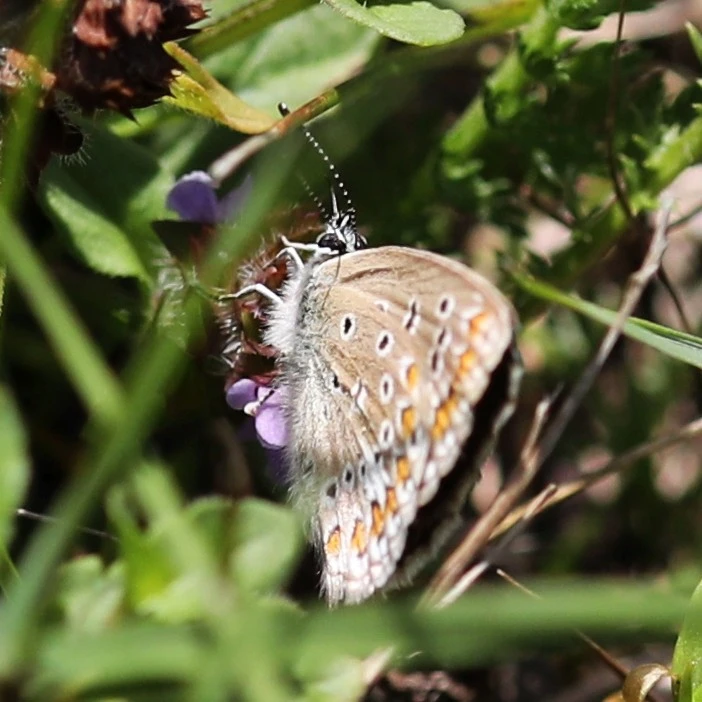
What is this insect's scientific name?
Polyommatus icarus
